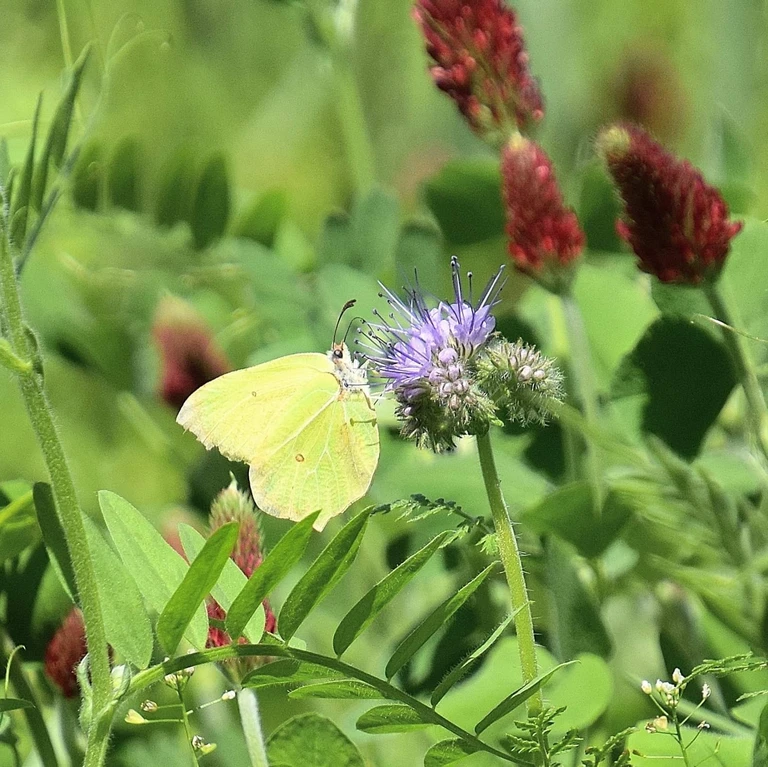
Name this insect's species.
Gonepteryx rhamni
